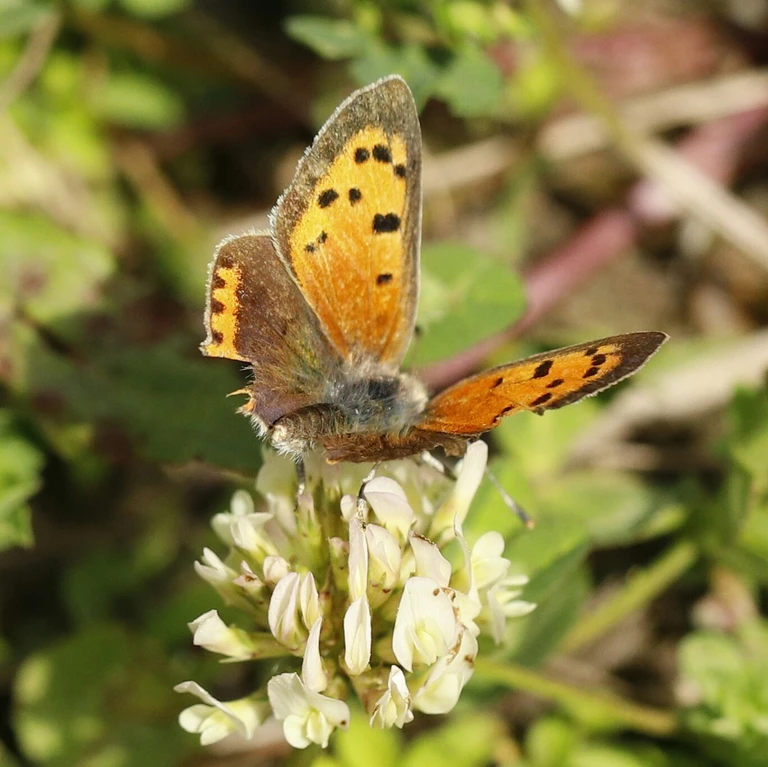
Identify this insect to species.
Lycaena phlaeas
